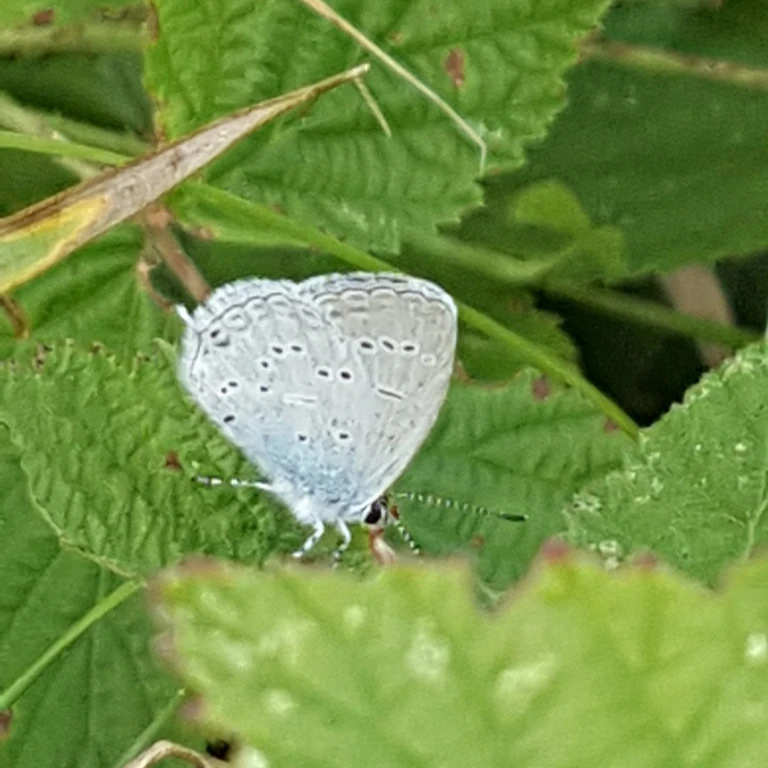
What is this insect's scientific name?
Cupido decolorata (also Elkalyce decolorata)
